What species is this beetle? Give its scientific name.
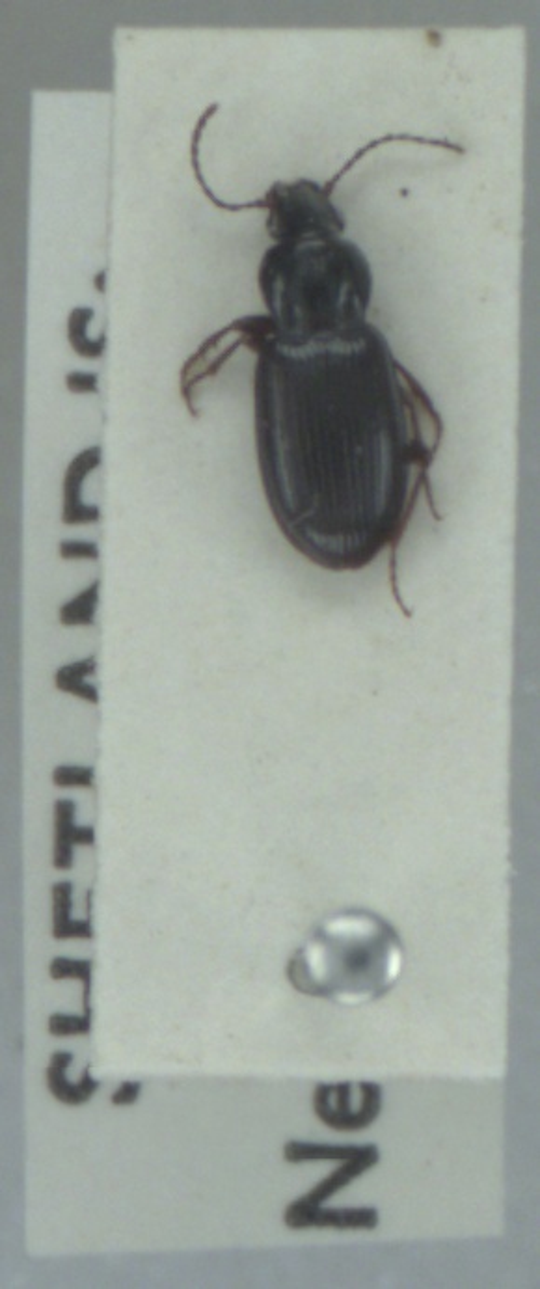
Pterostichus strenuus
